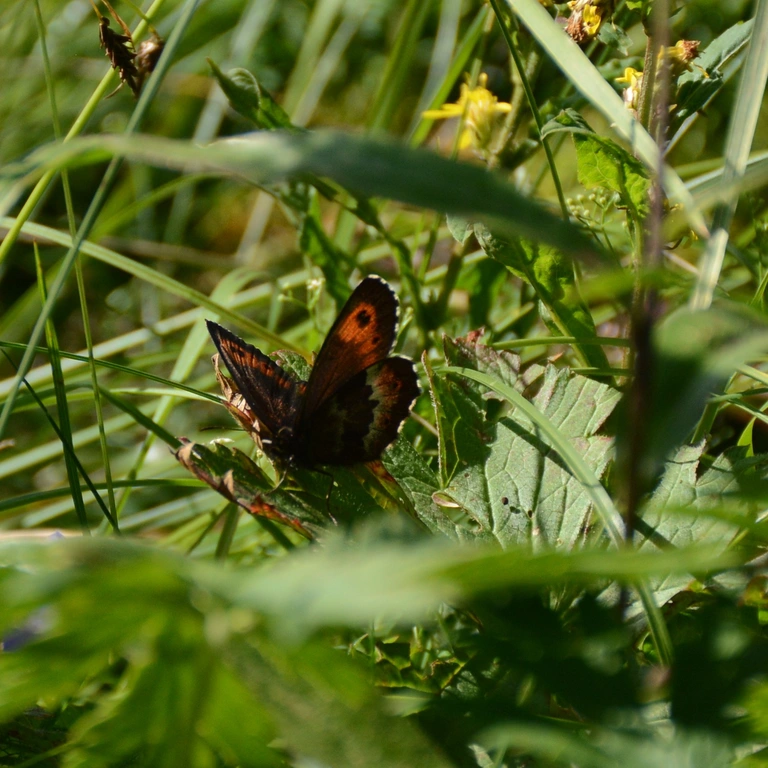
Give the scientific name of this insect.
Erebia euryale
